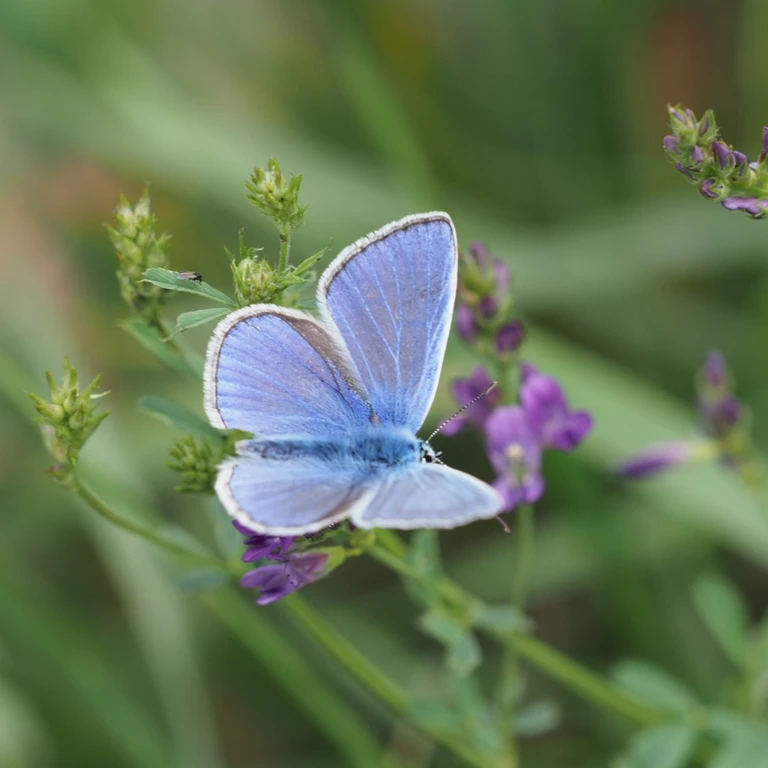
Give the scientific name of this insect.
Polyommatus icarus
